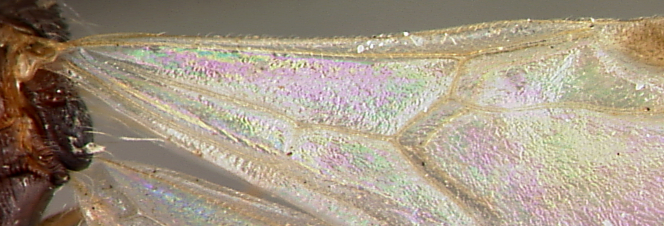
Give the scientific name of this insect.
Stenamma neoarcticum
